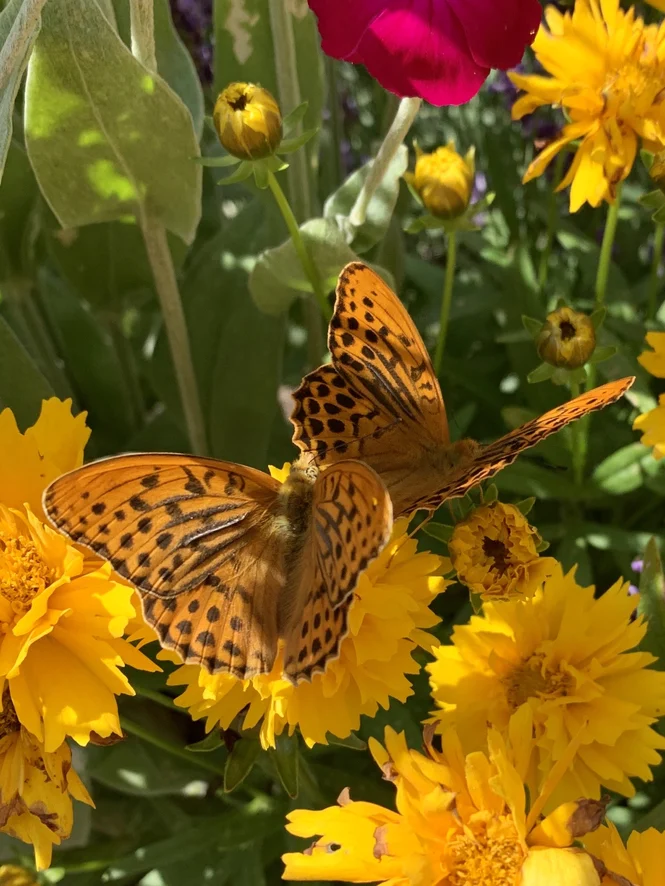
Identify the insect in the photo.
Argynnis paphia
